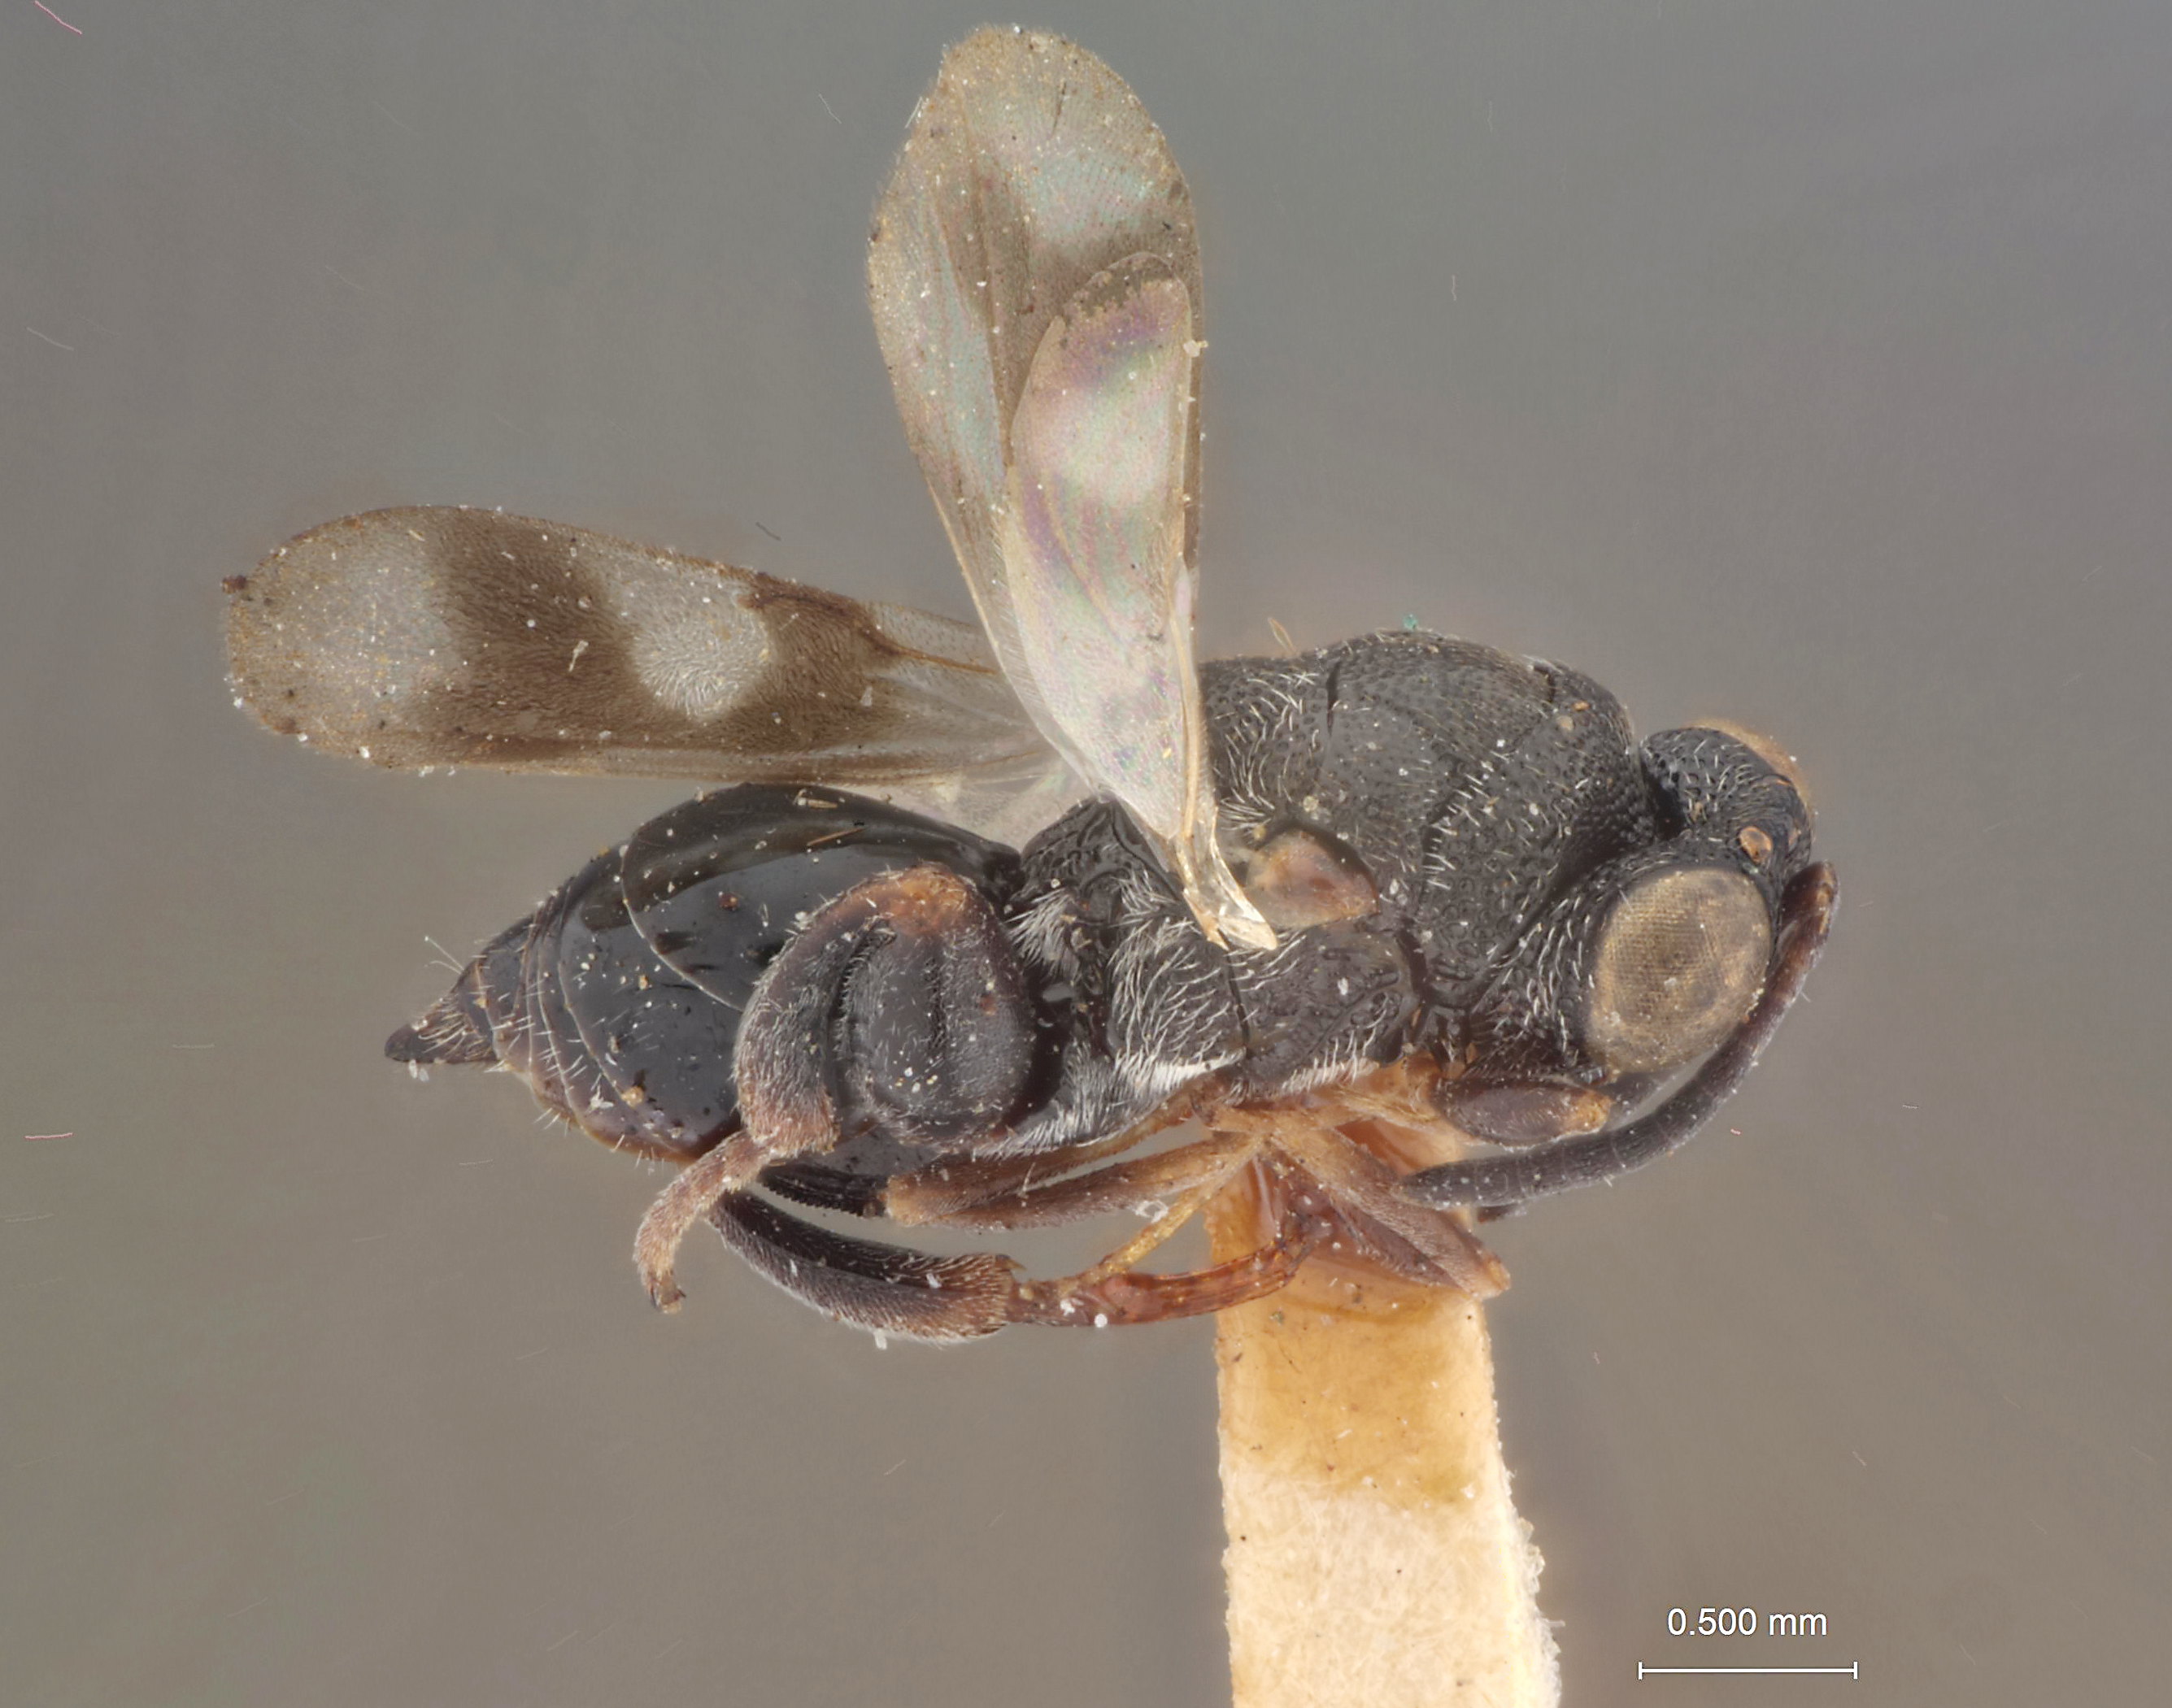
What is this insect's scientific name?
Haltichella decipiens
